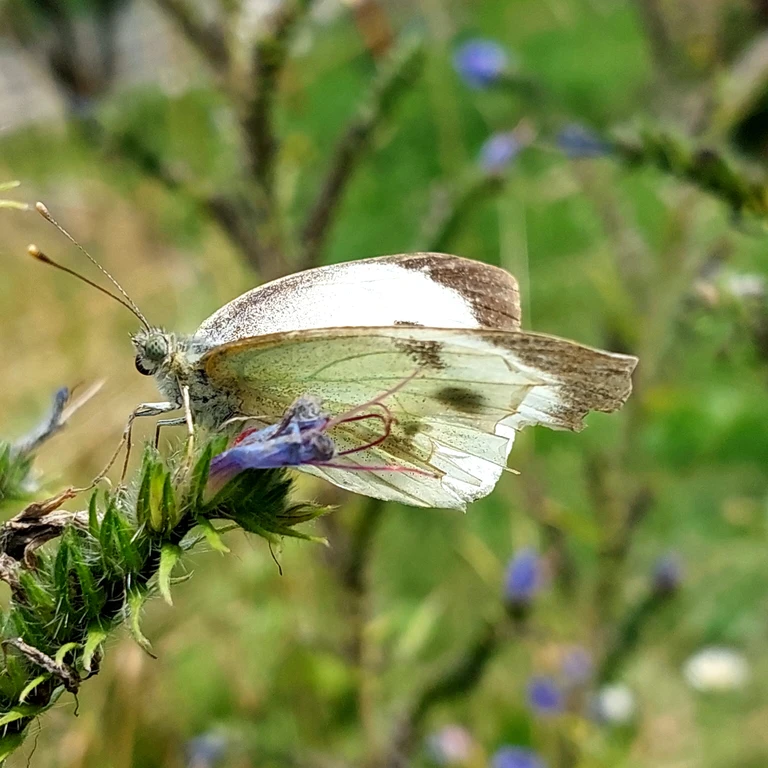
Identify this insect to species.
Pieris brassicae
